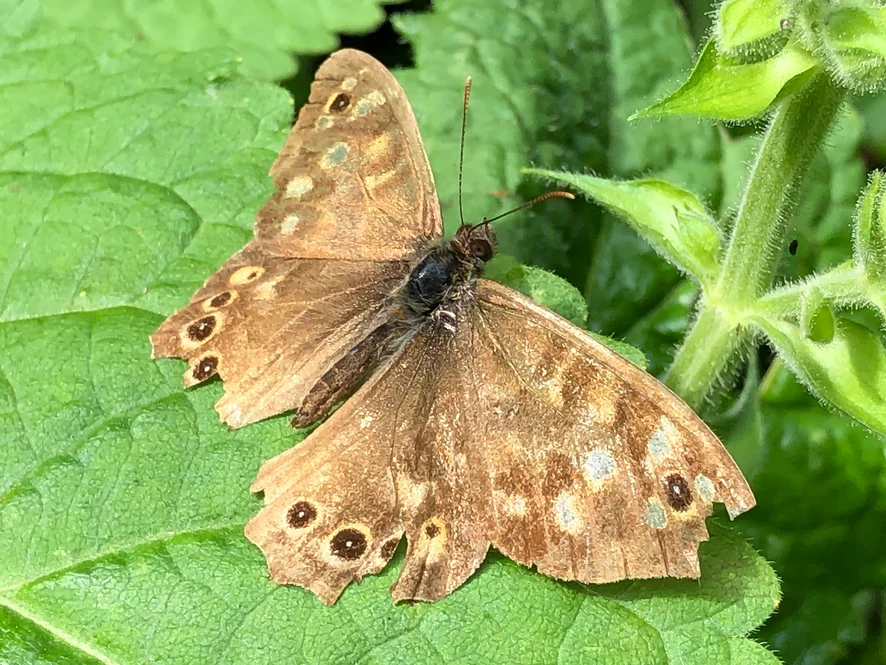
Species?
Pararge aegeria
